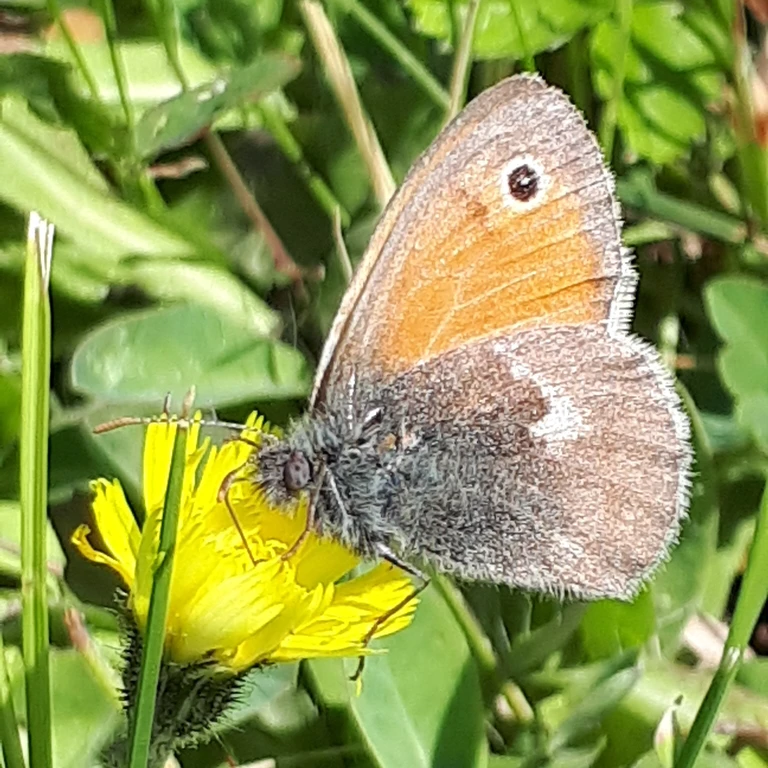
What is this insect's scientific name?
Coenonympha pamphilus
